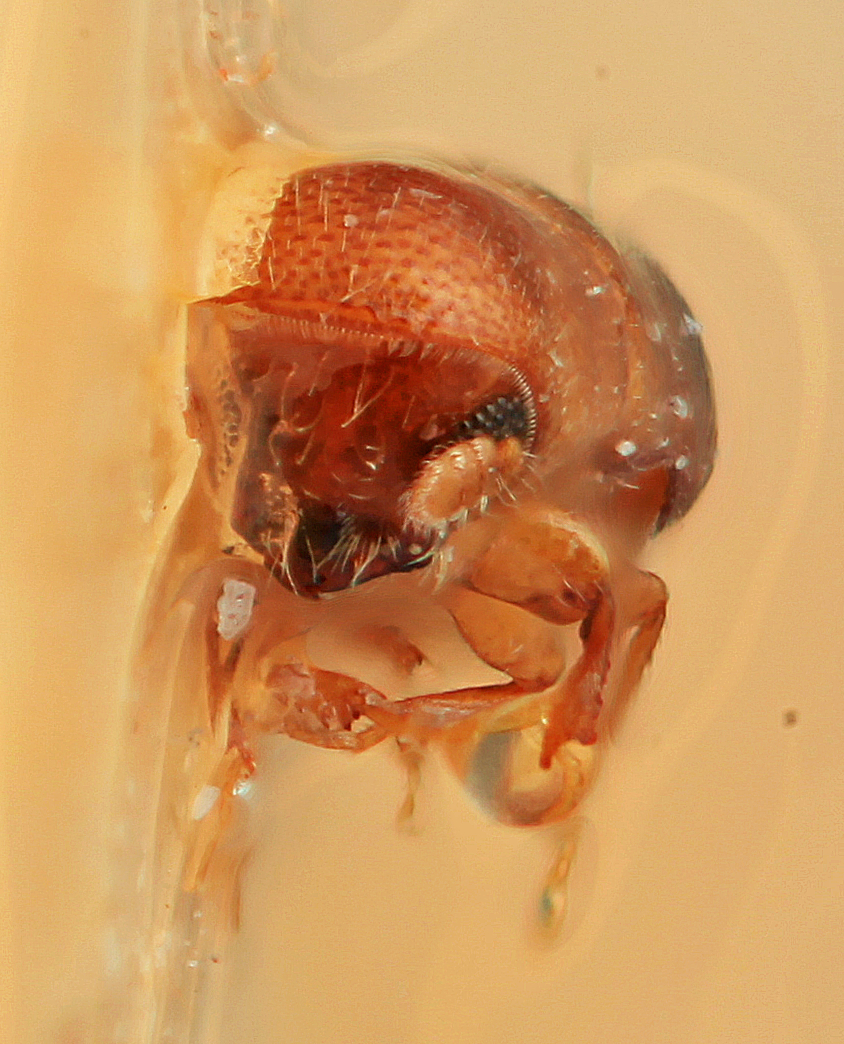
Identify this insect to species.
Monarthrum surinamensis
